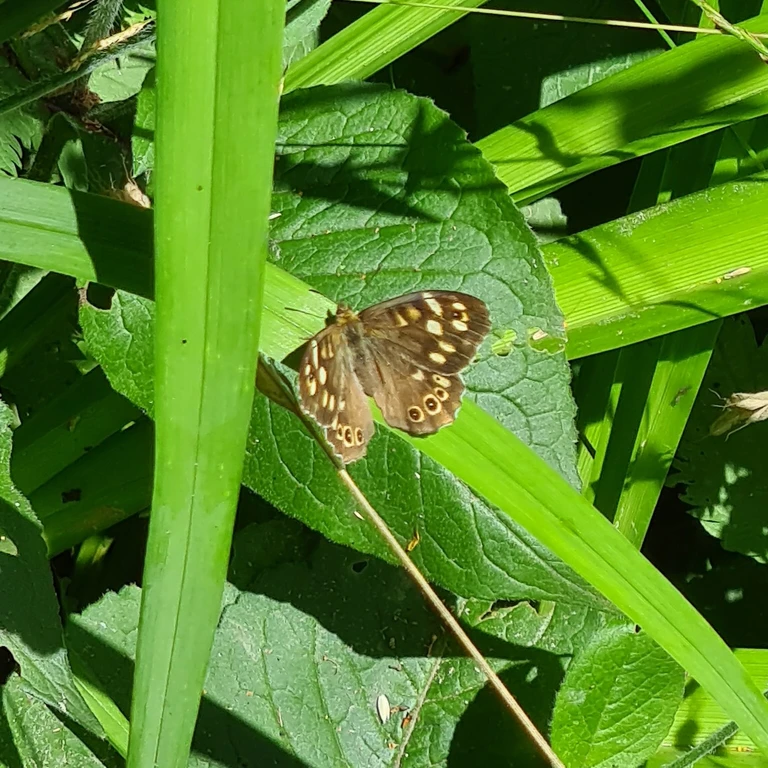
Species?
Pararge aegeria
